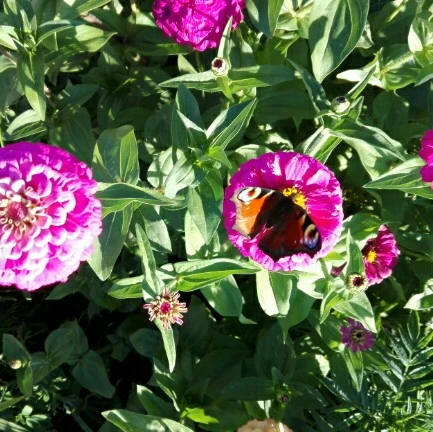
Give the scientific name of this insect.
Aglais io
